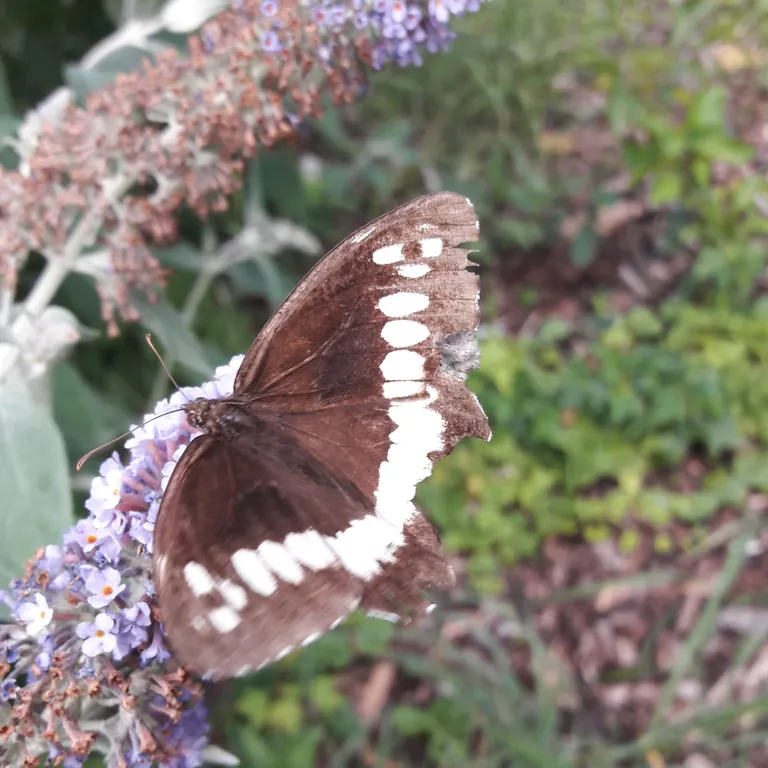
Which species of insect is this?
Brintesia circe
